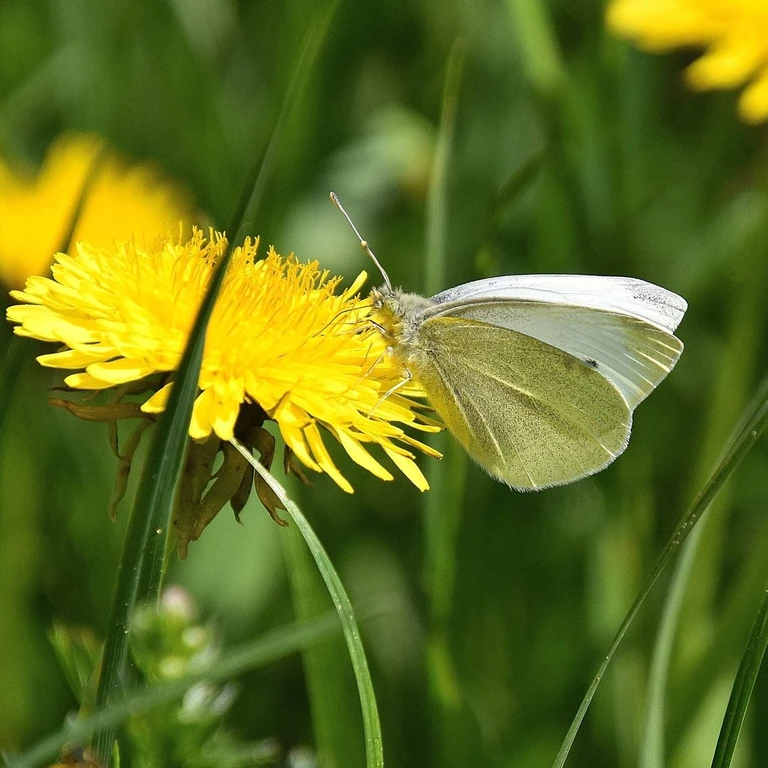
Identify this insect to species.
Pieris rapae
